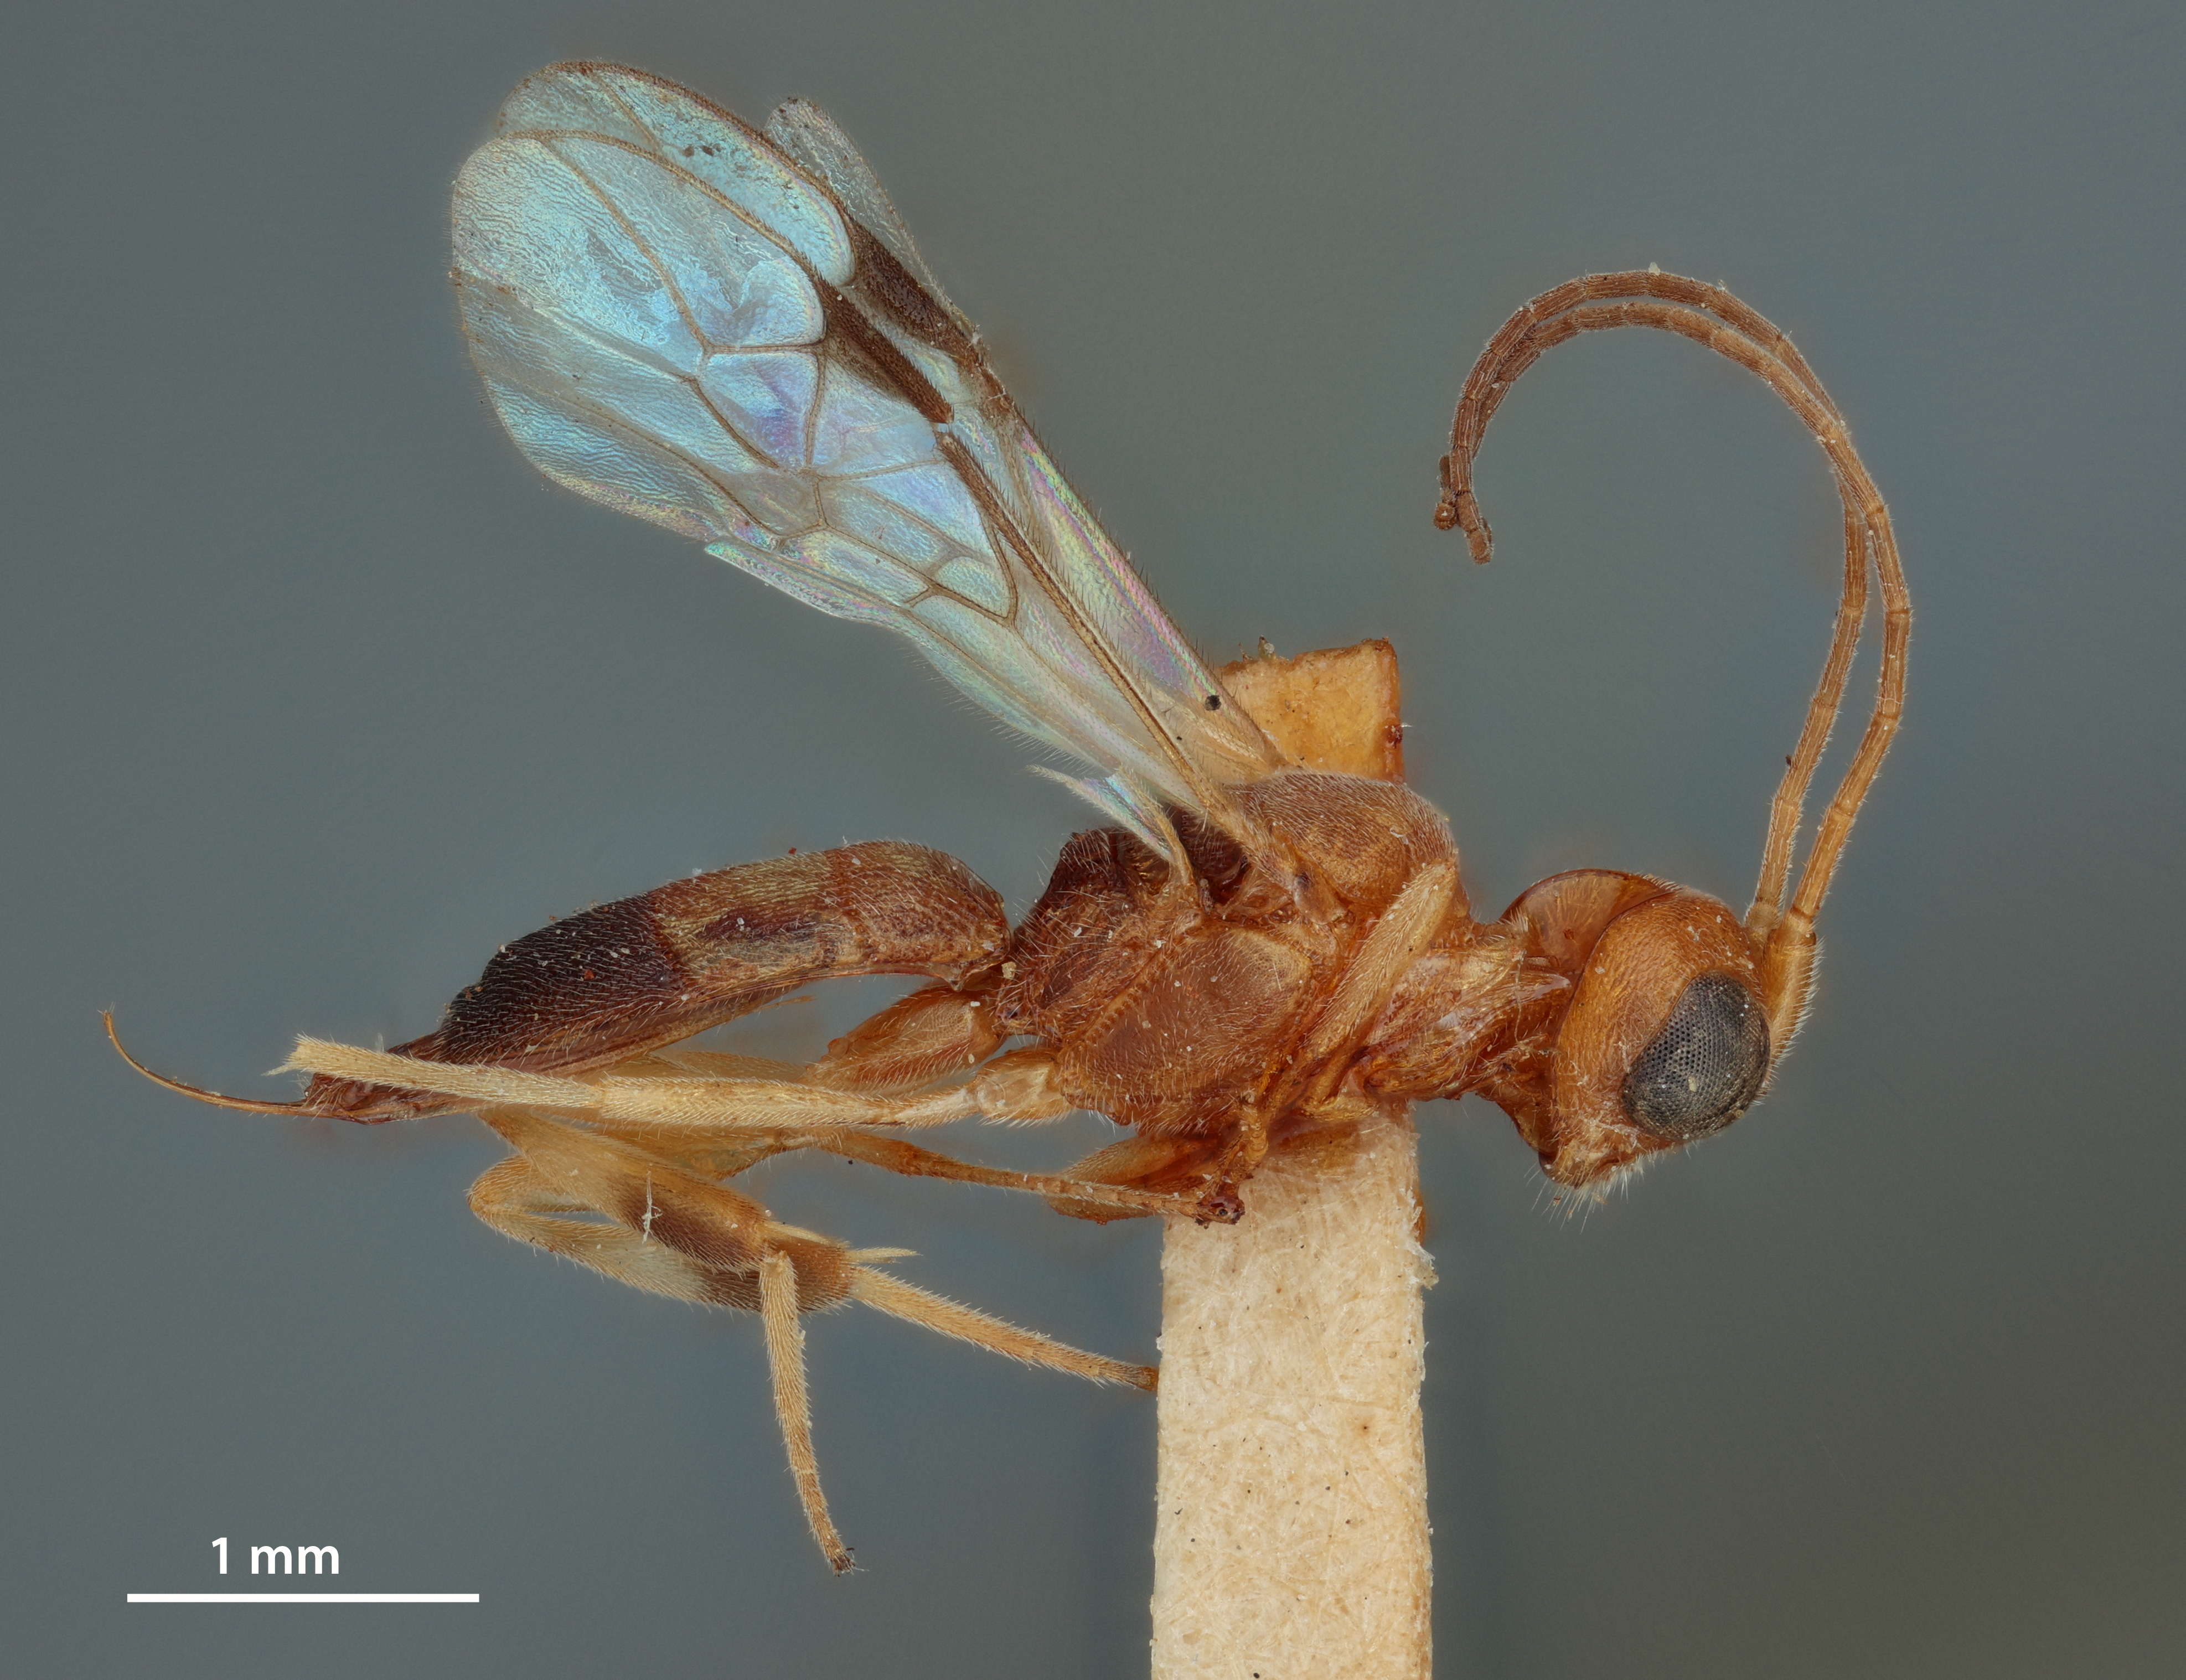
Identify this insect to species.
Phanerotoma longiterebra
